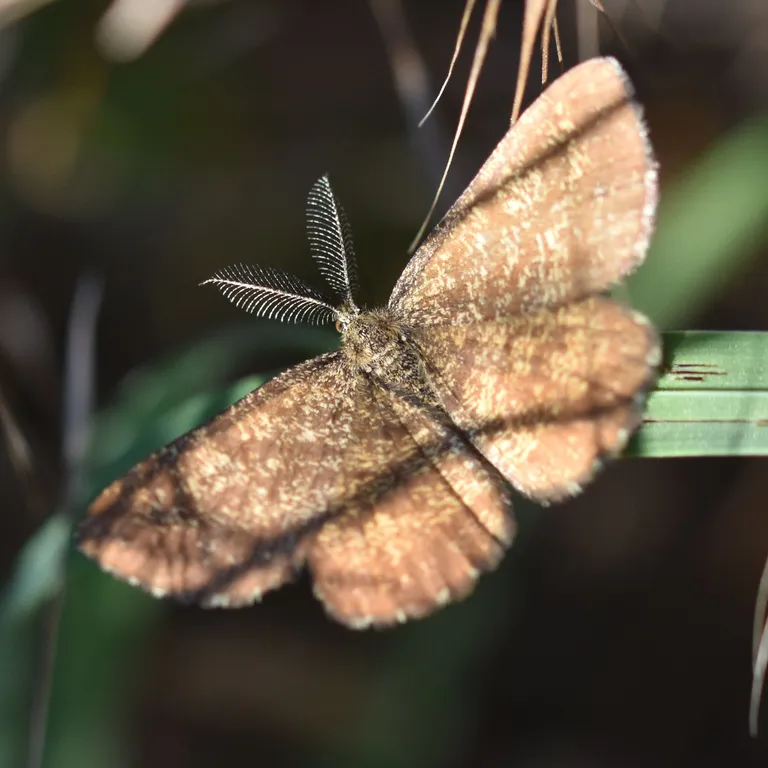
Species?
Ematurga atomaria
